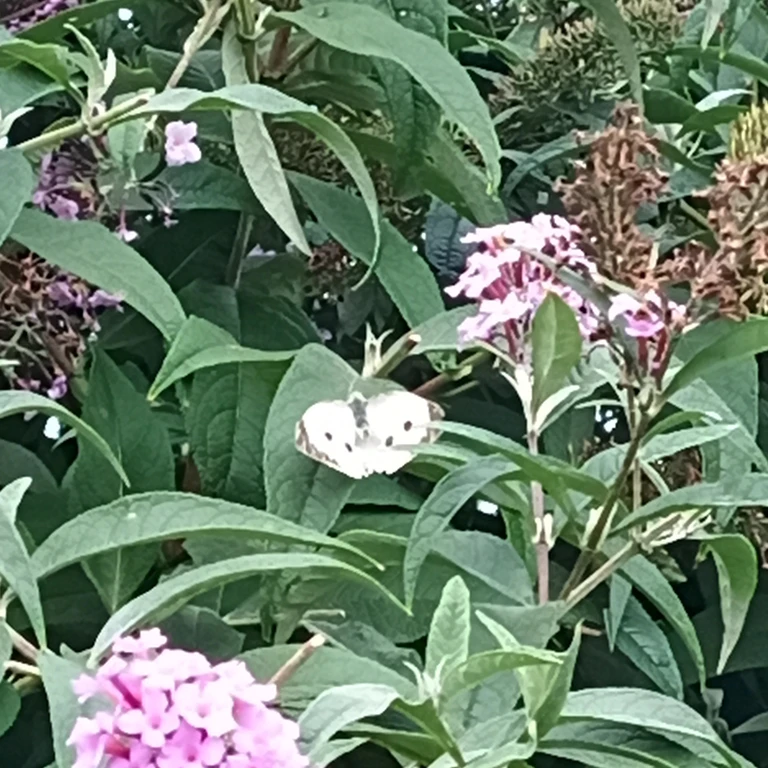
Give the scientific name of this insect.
Pieris brassicae
